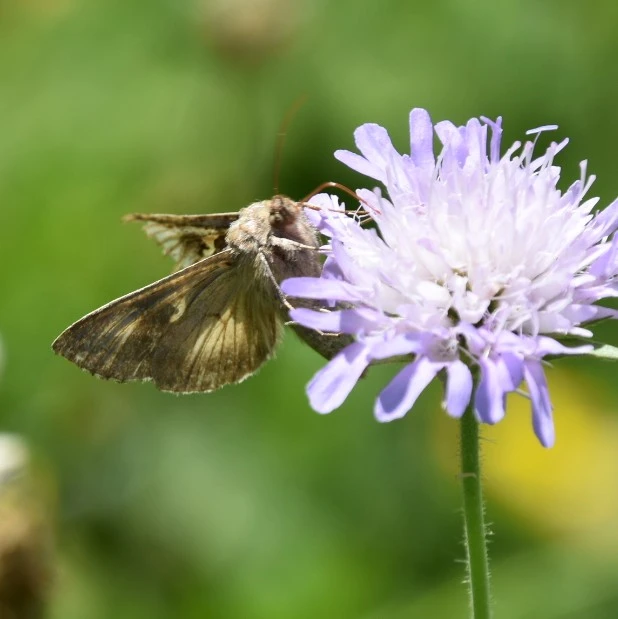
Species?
Autographa gamma
